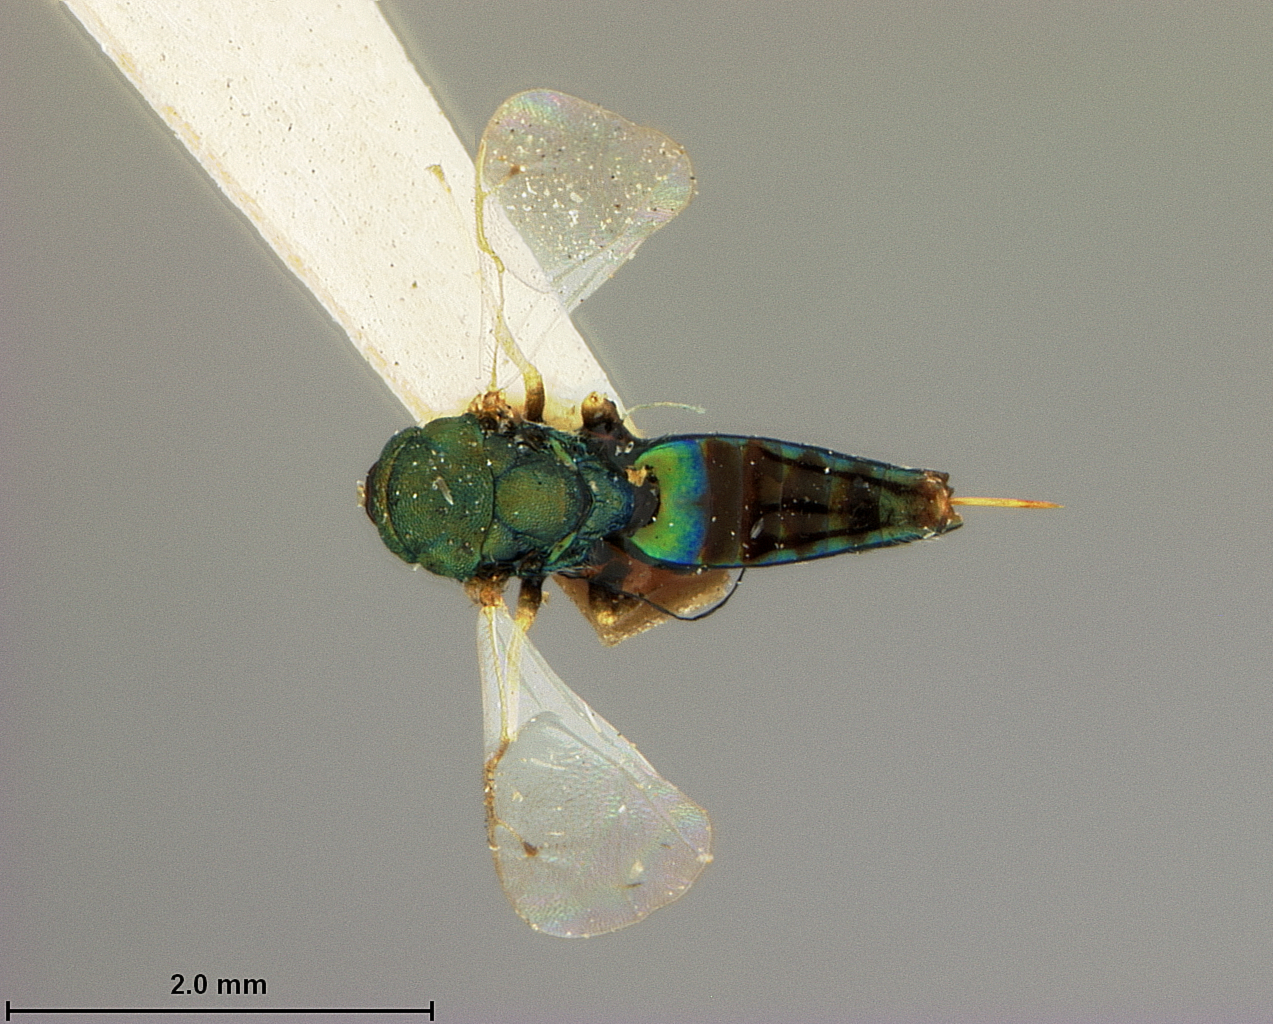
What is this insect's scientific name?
Habrocytus phycidis
